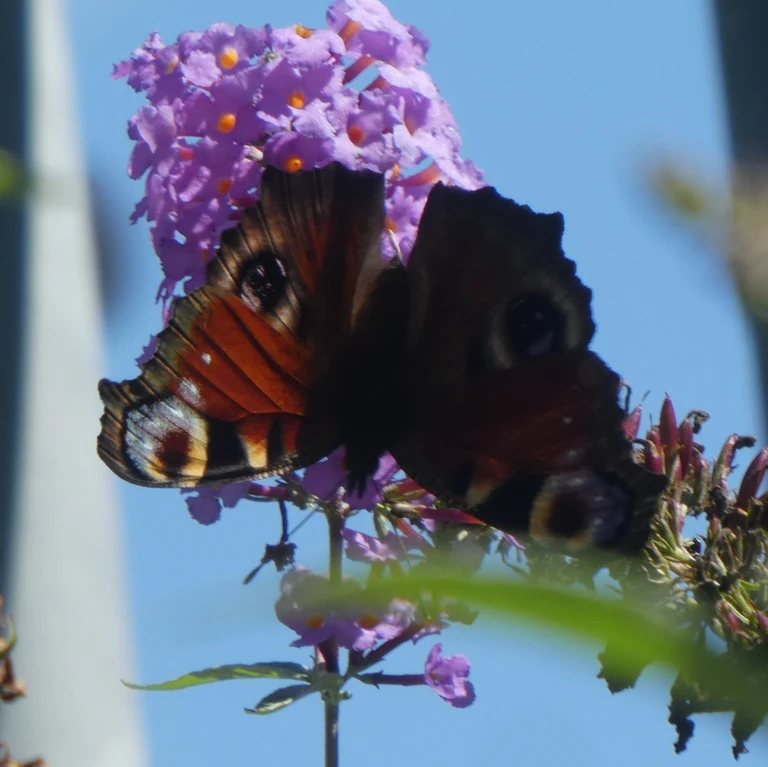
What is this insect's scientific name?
Aglais io
